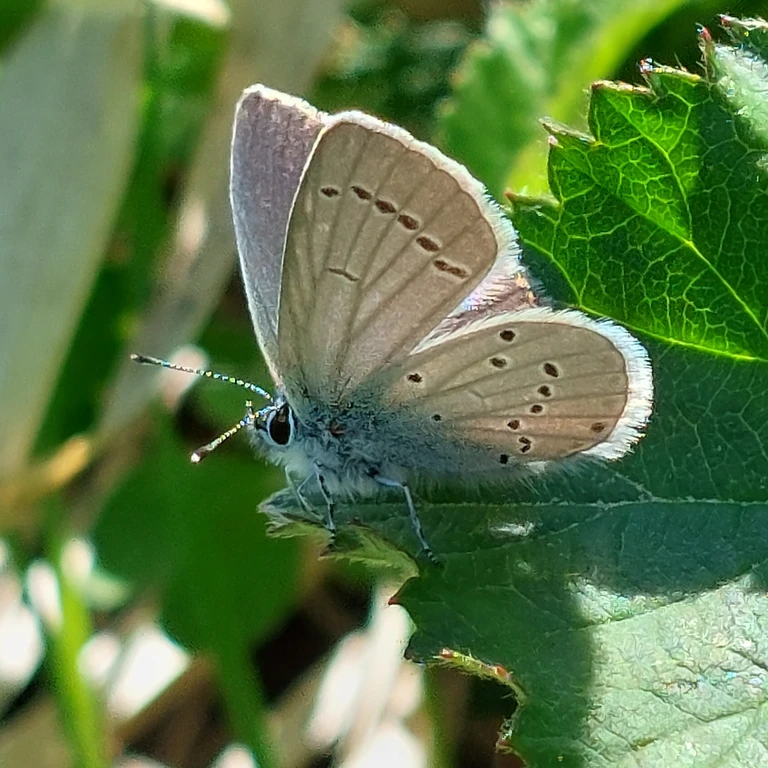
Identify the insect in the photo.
Cupido minimus
